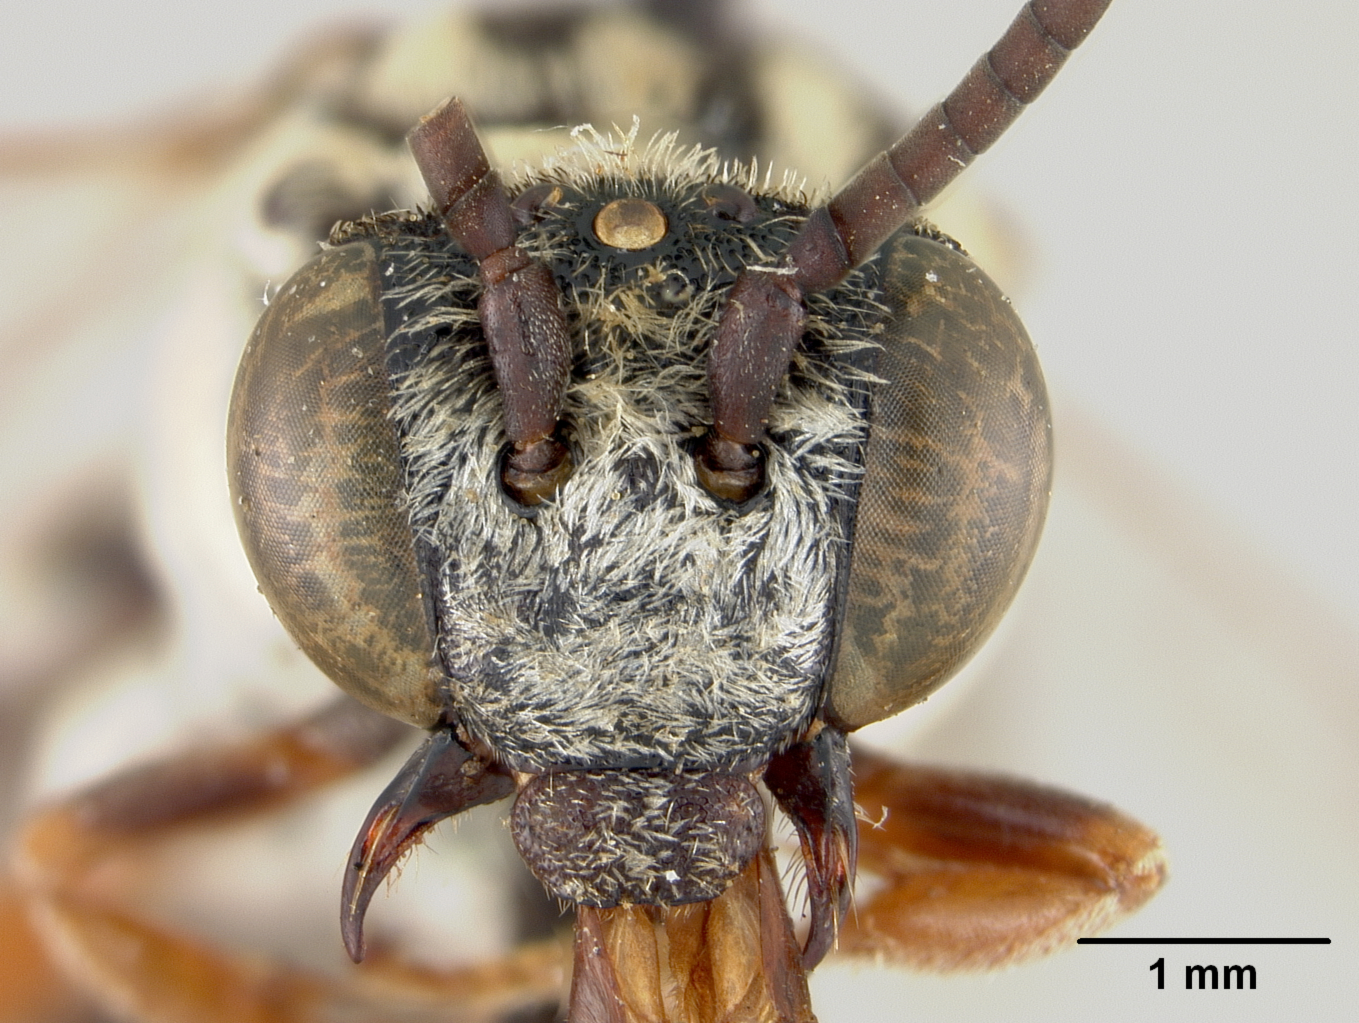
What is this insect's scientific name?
Triepeolus townsendi
